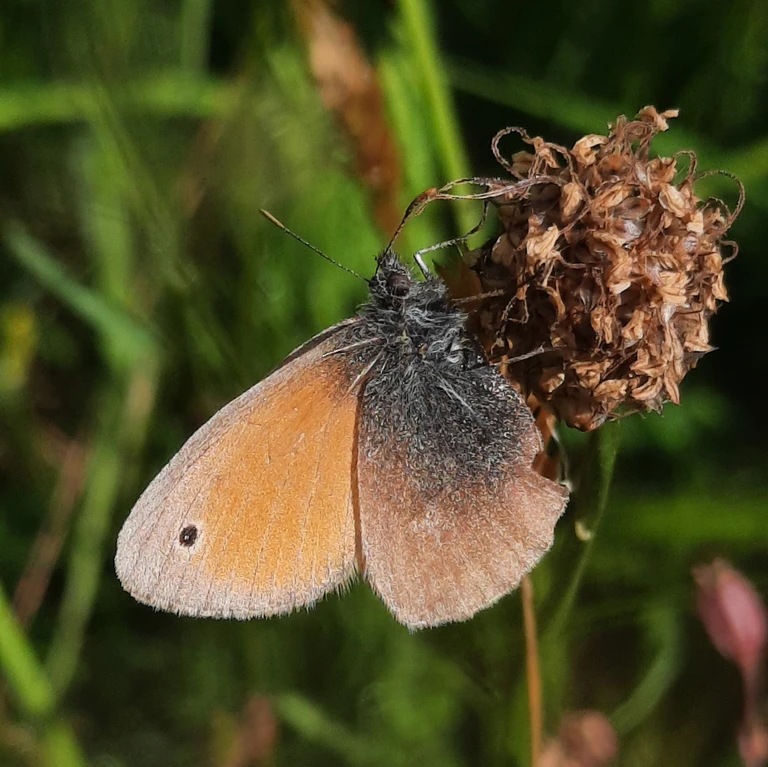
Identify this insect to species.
Coenonympha pamphilus
